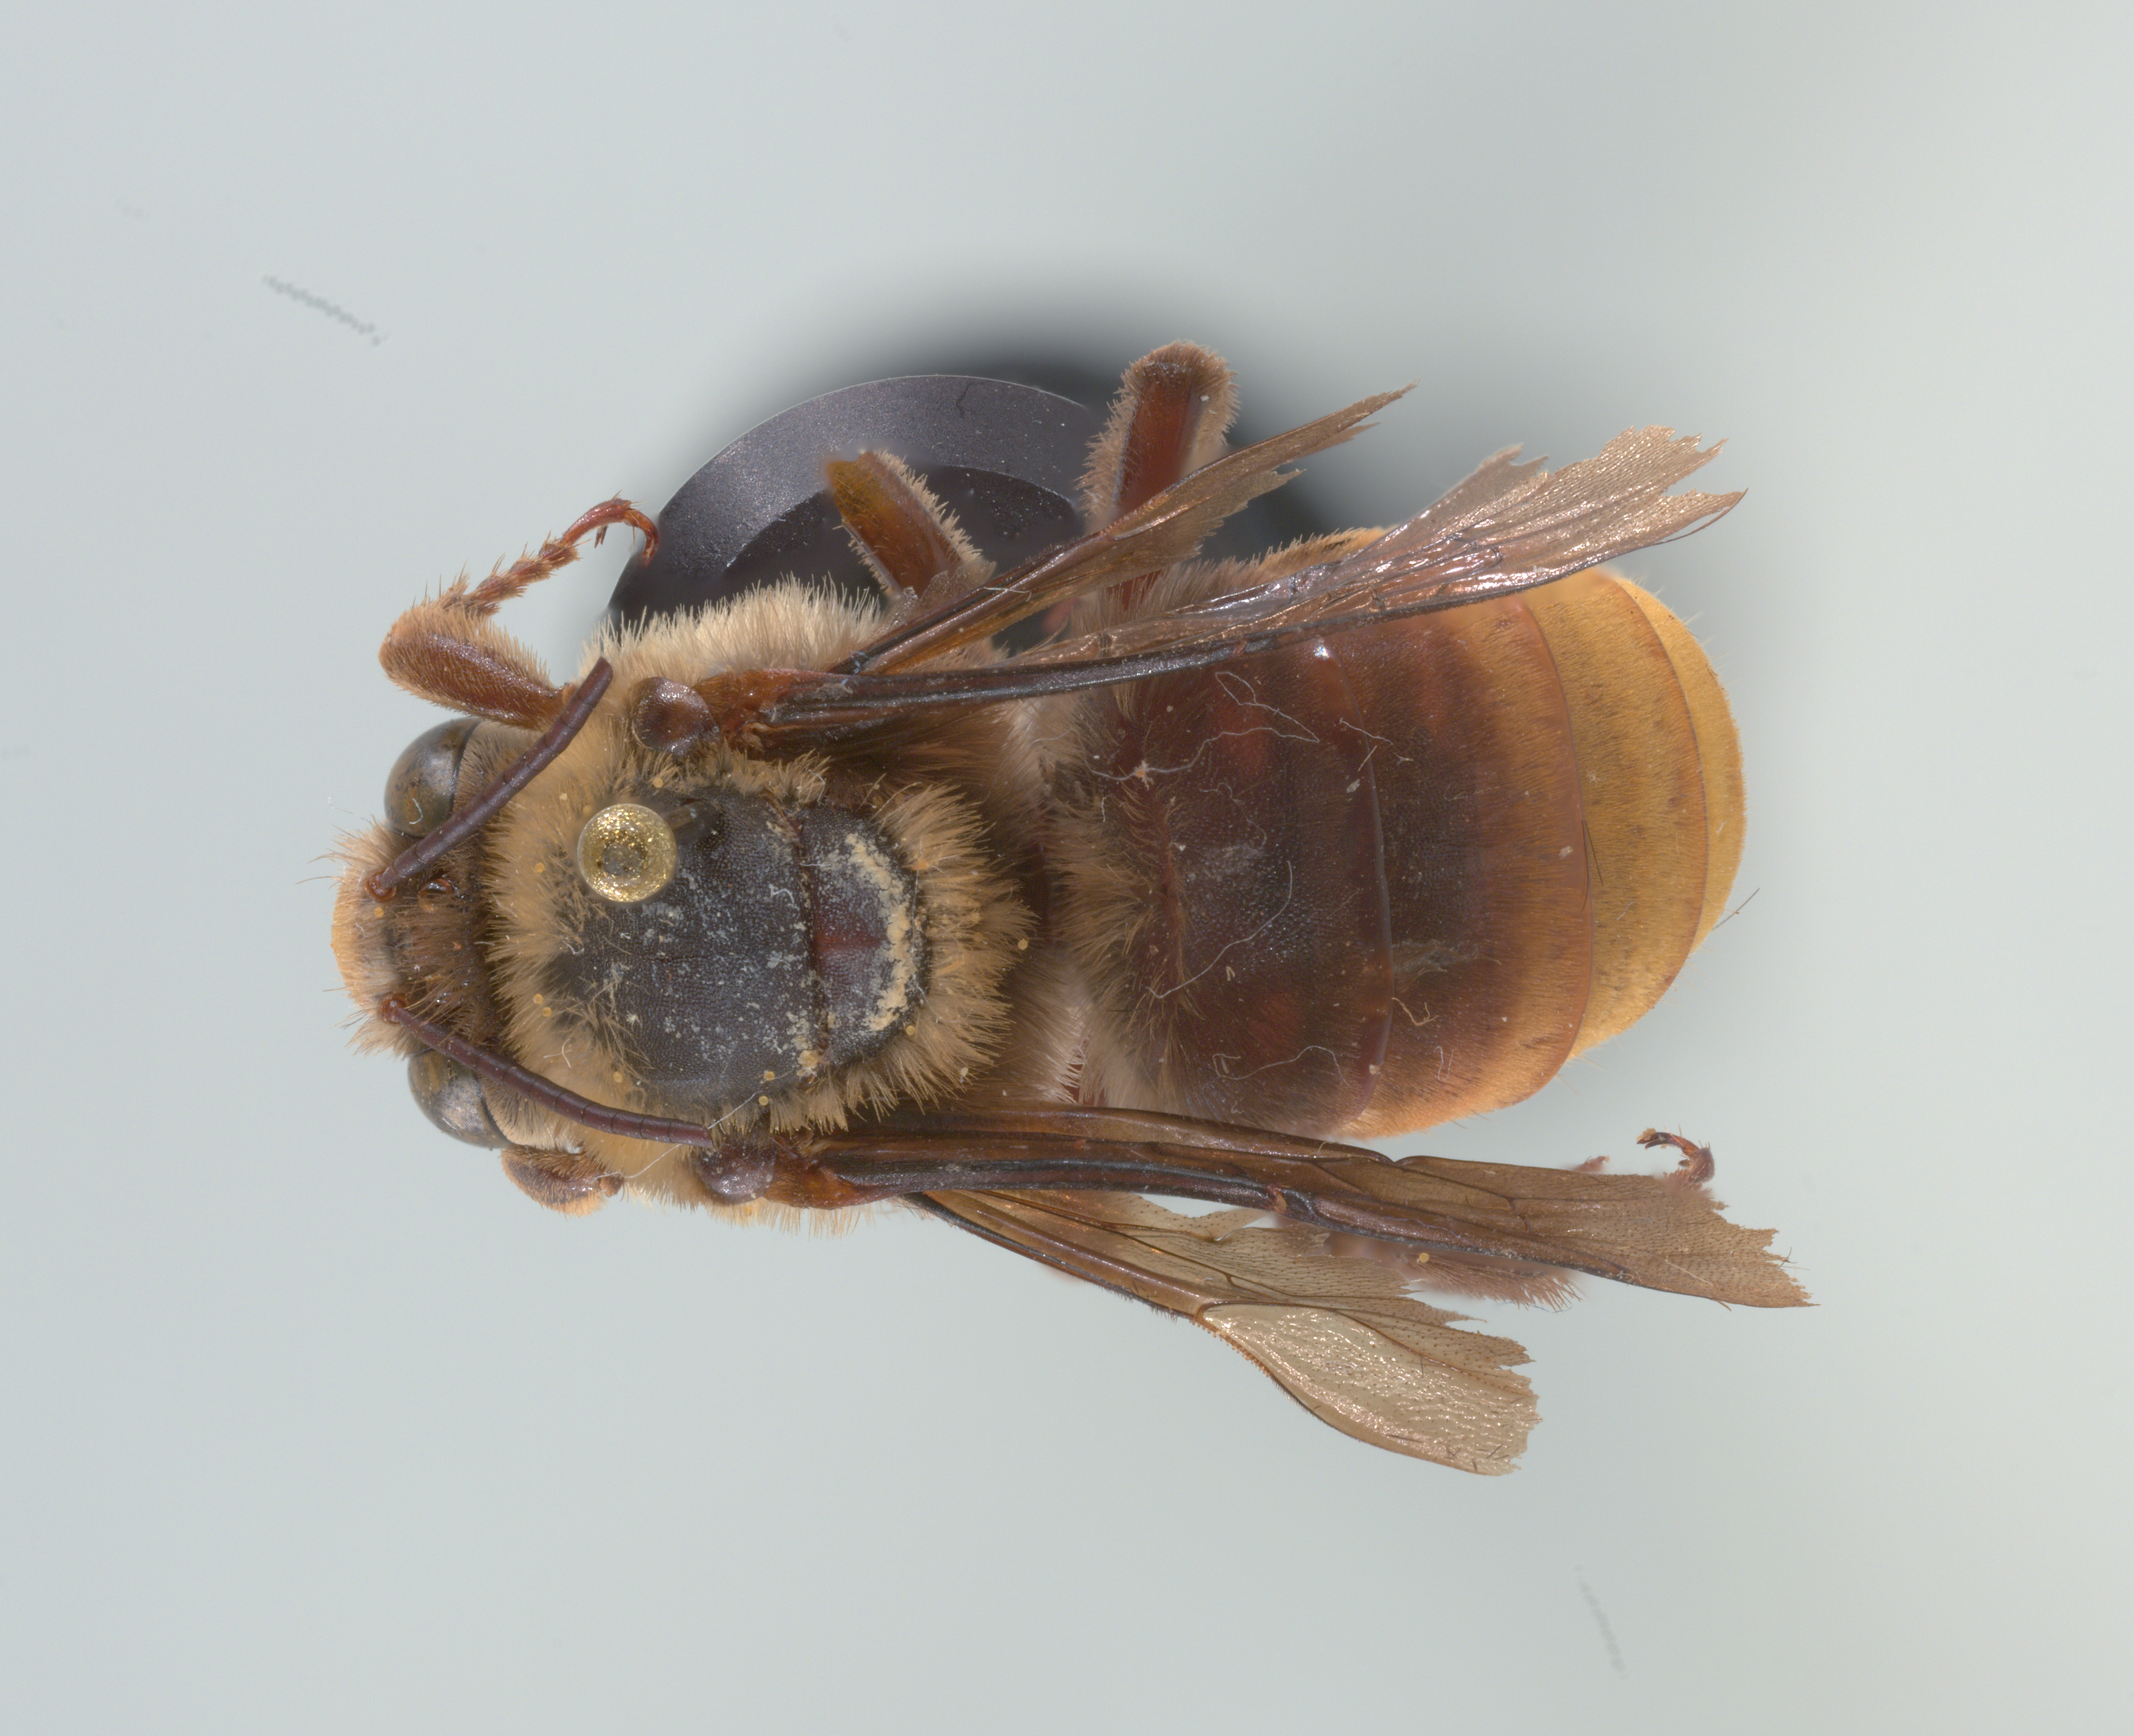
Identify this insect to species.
Xenoglossa gabbii
